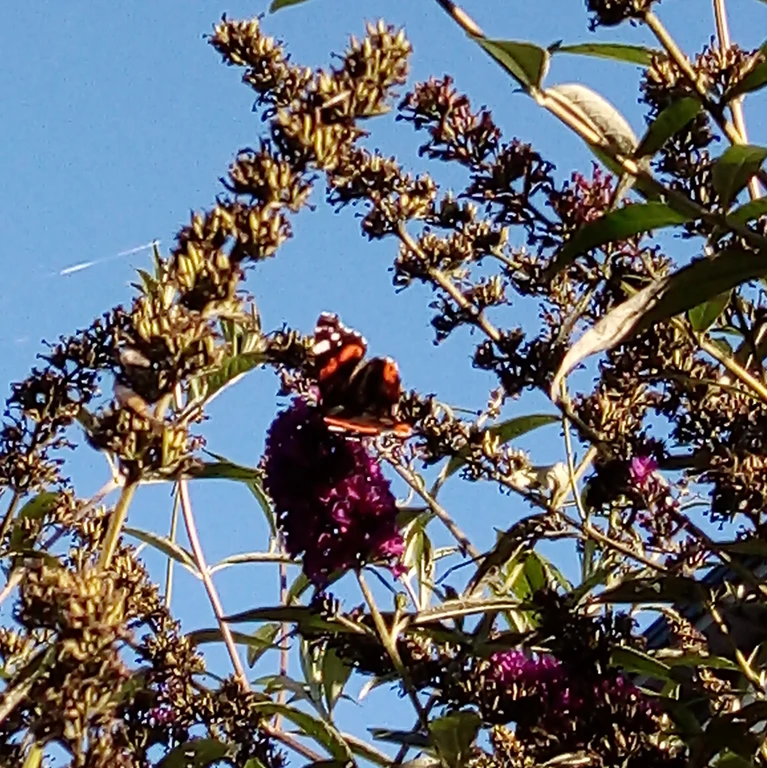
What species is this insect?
Vanessa atalanta
